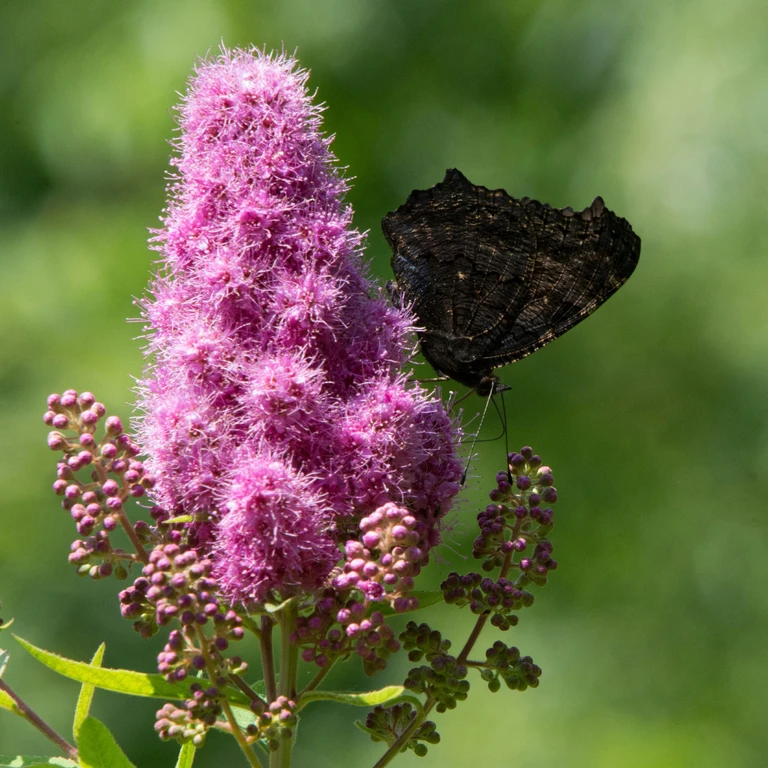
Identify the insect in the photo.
Aglais io
